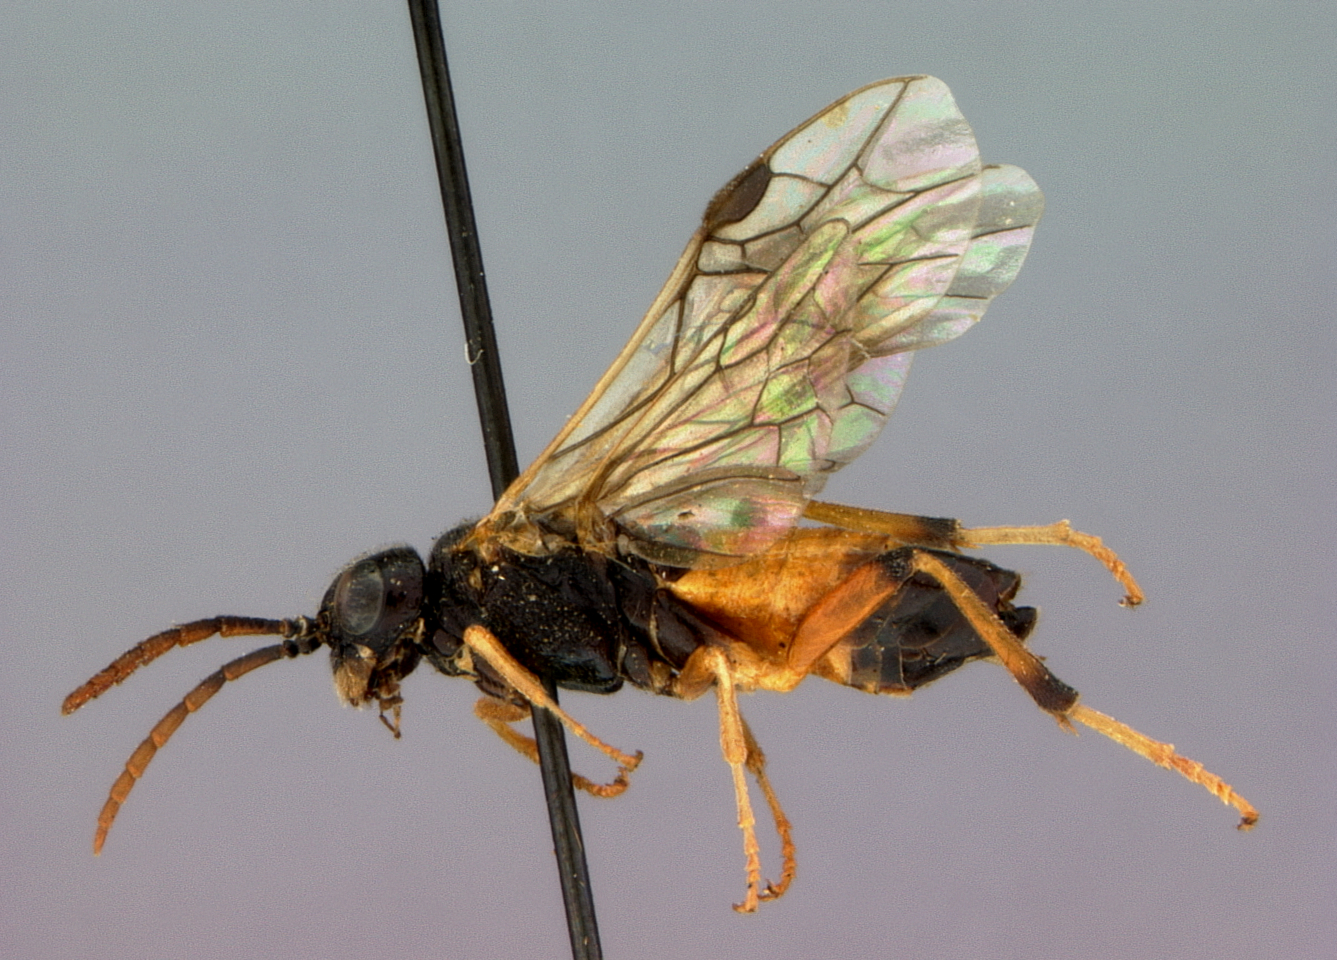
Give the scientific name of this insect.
Dimorphopteryx coloradensis
